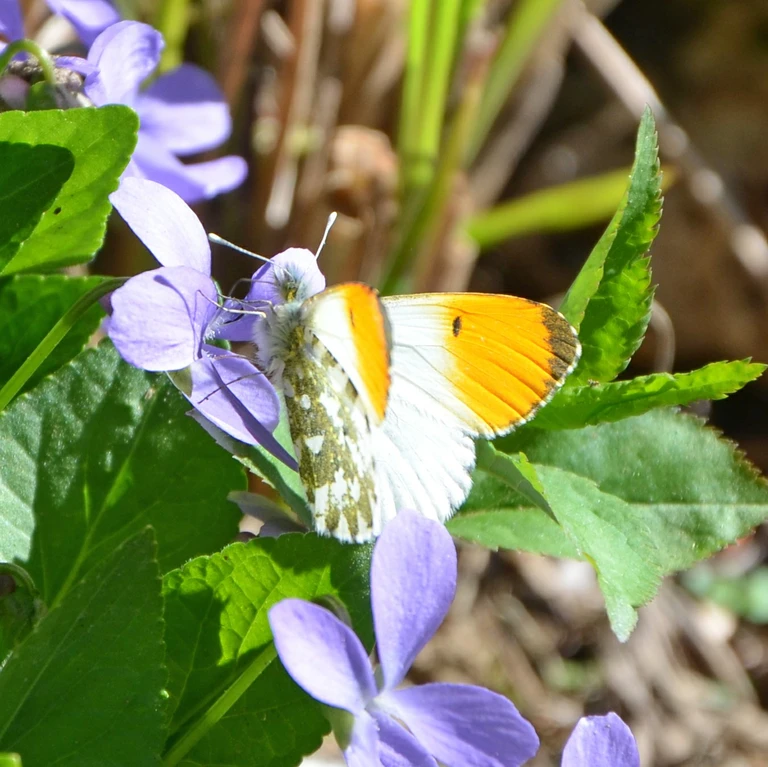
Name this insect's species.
Anthocharis cardamines
